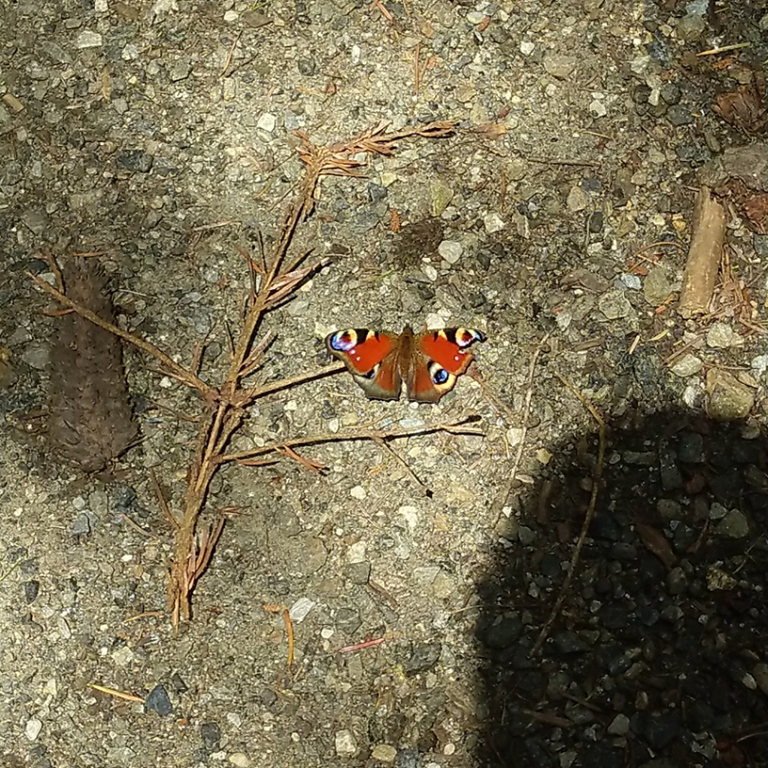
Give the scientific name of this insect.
Aglais io
